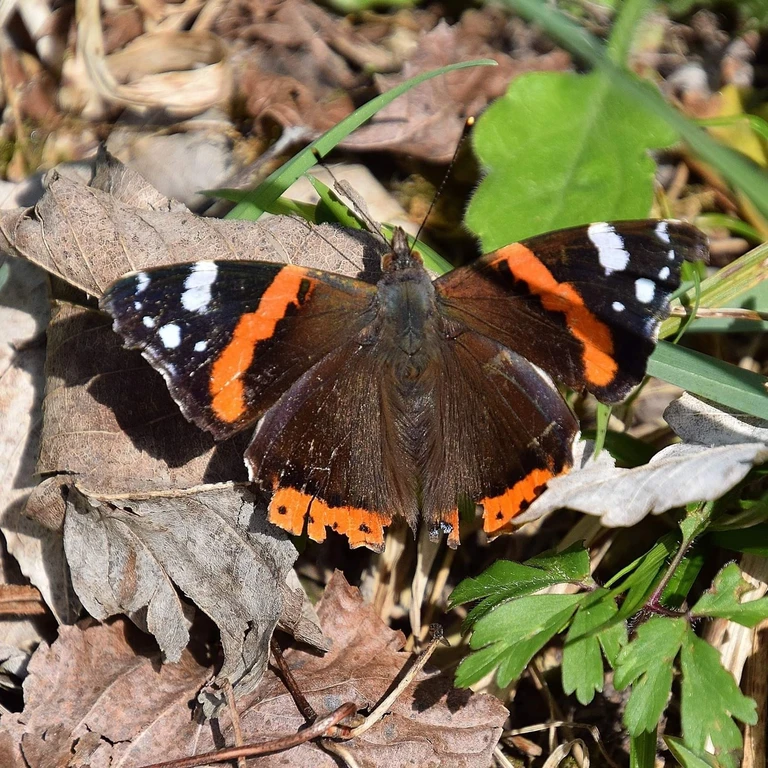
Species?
Vanessa atalanta
